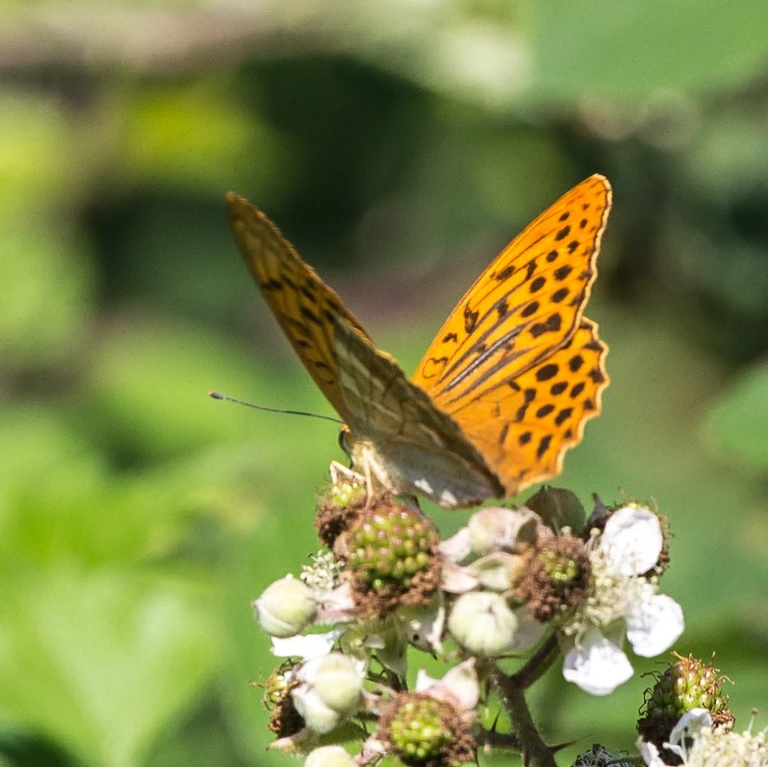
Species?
Argynnis paphia
